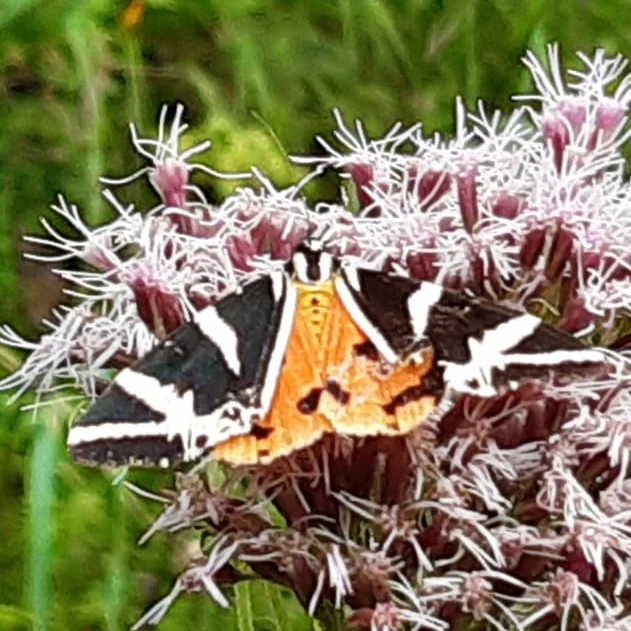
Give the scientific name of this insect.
Euplagia quadripunctaria
